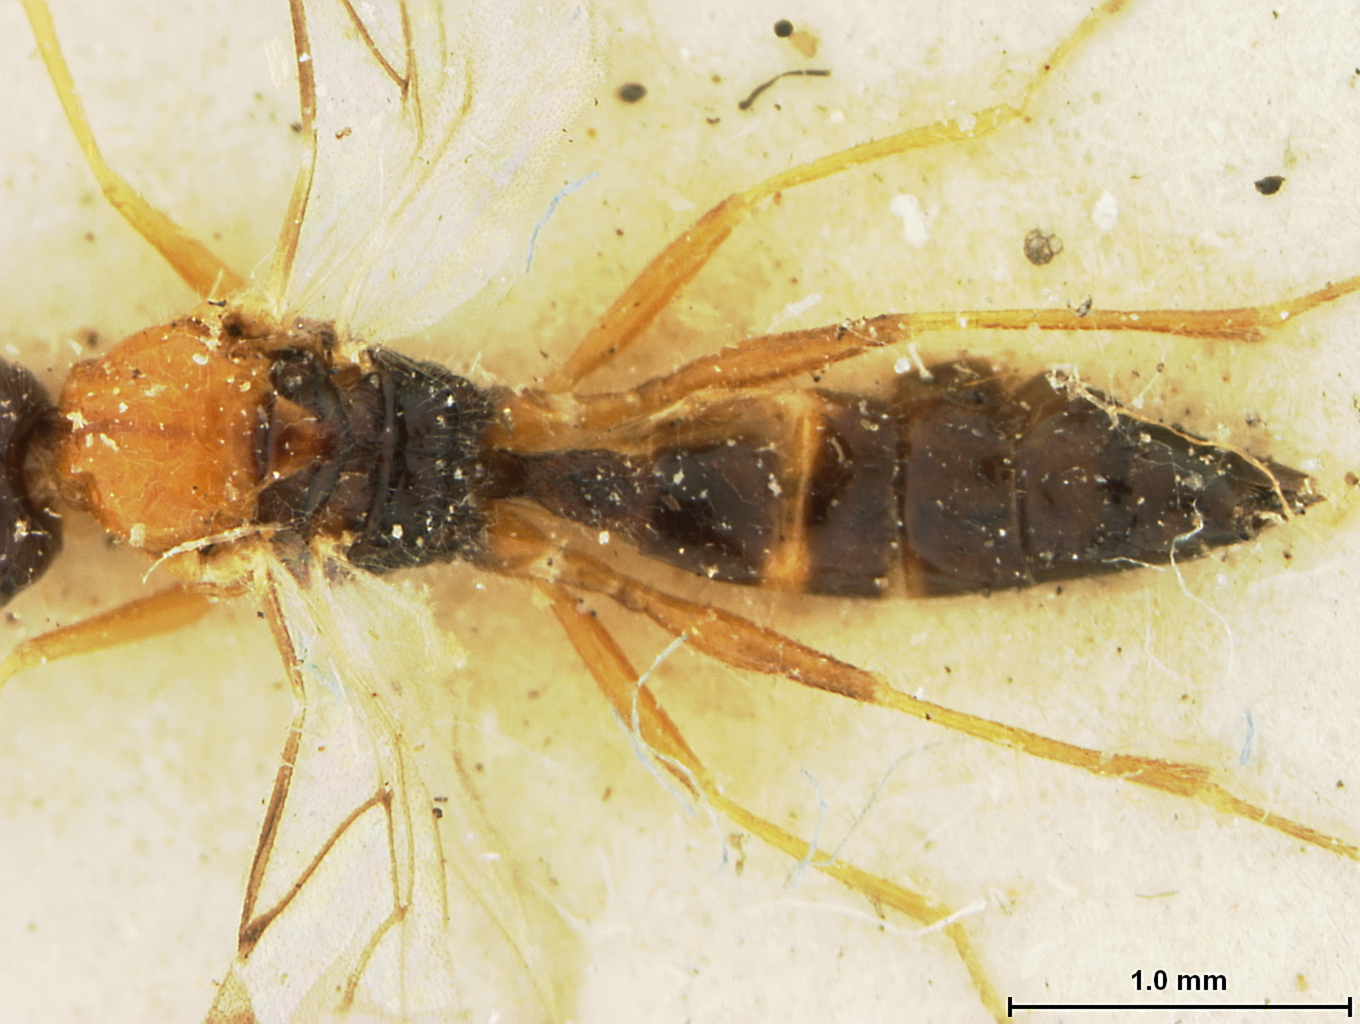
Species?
Aphidius japonicus
